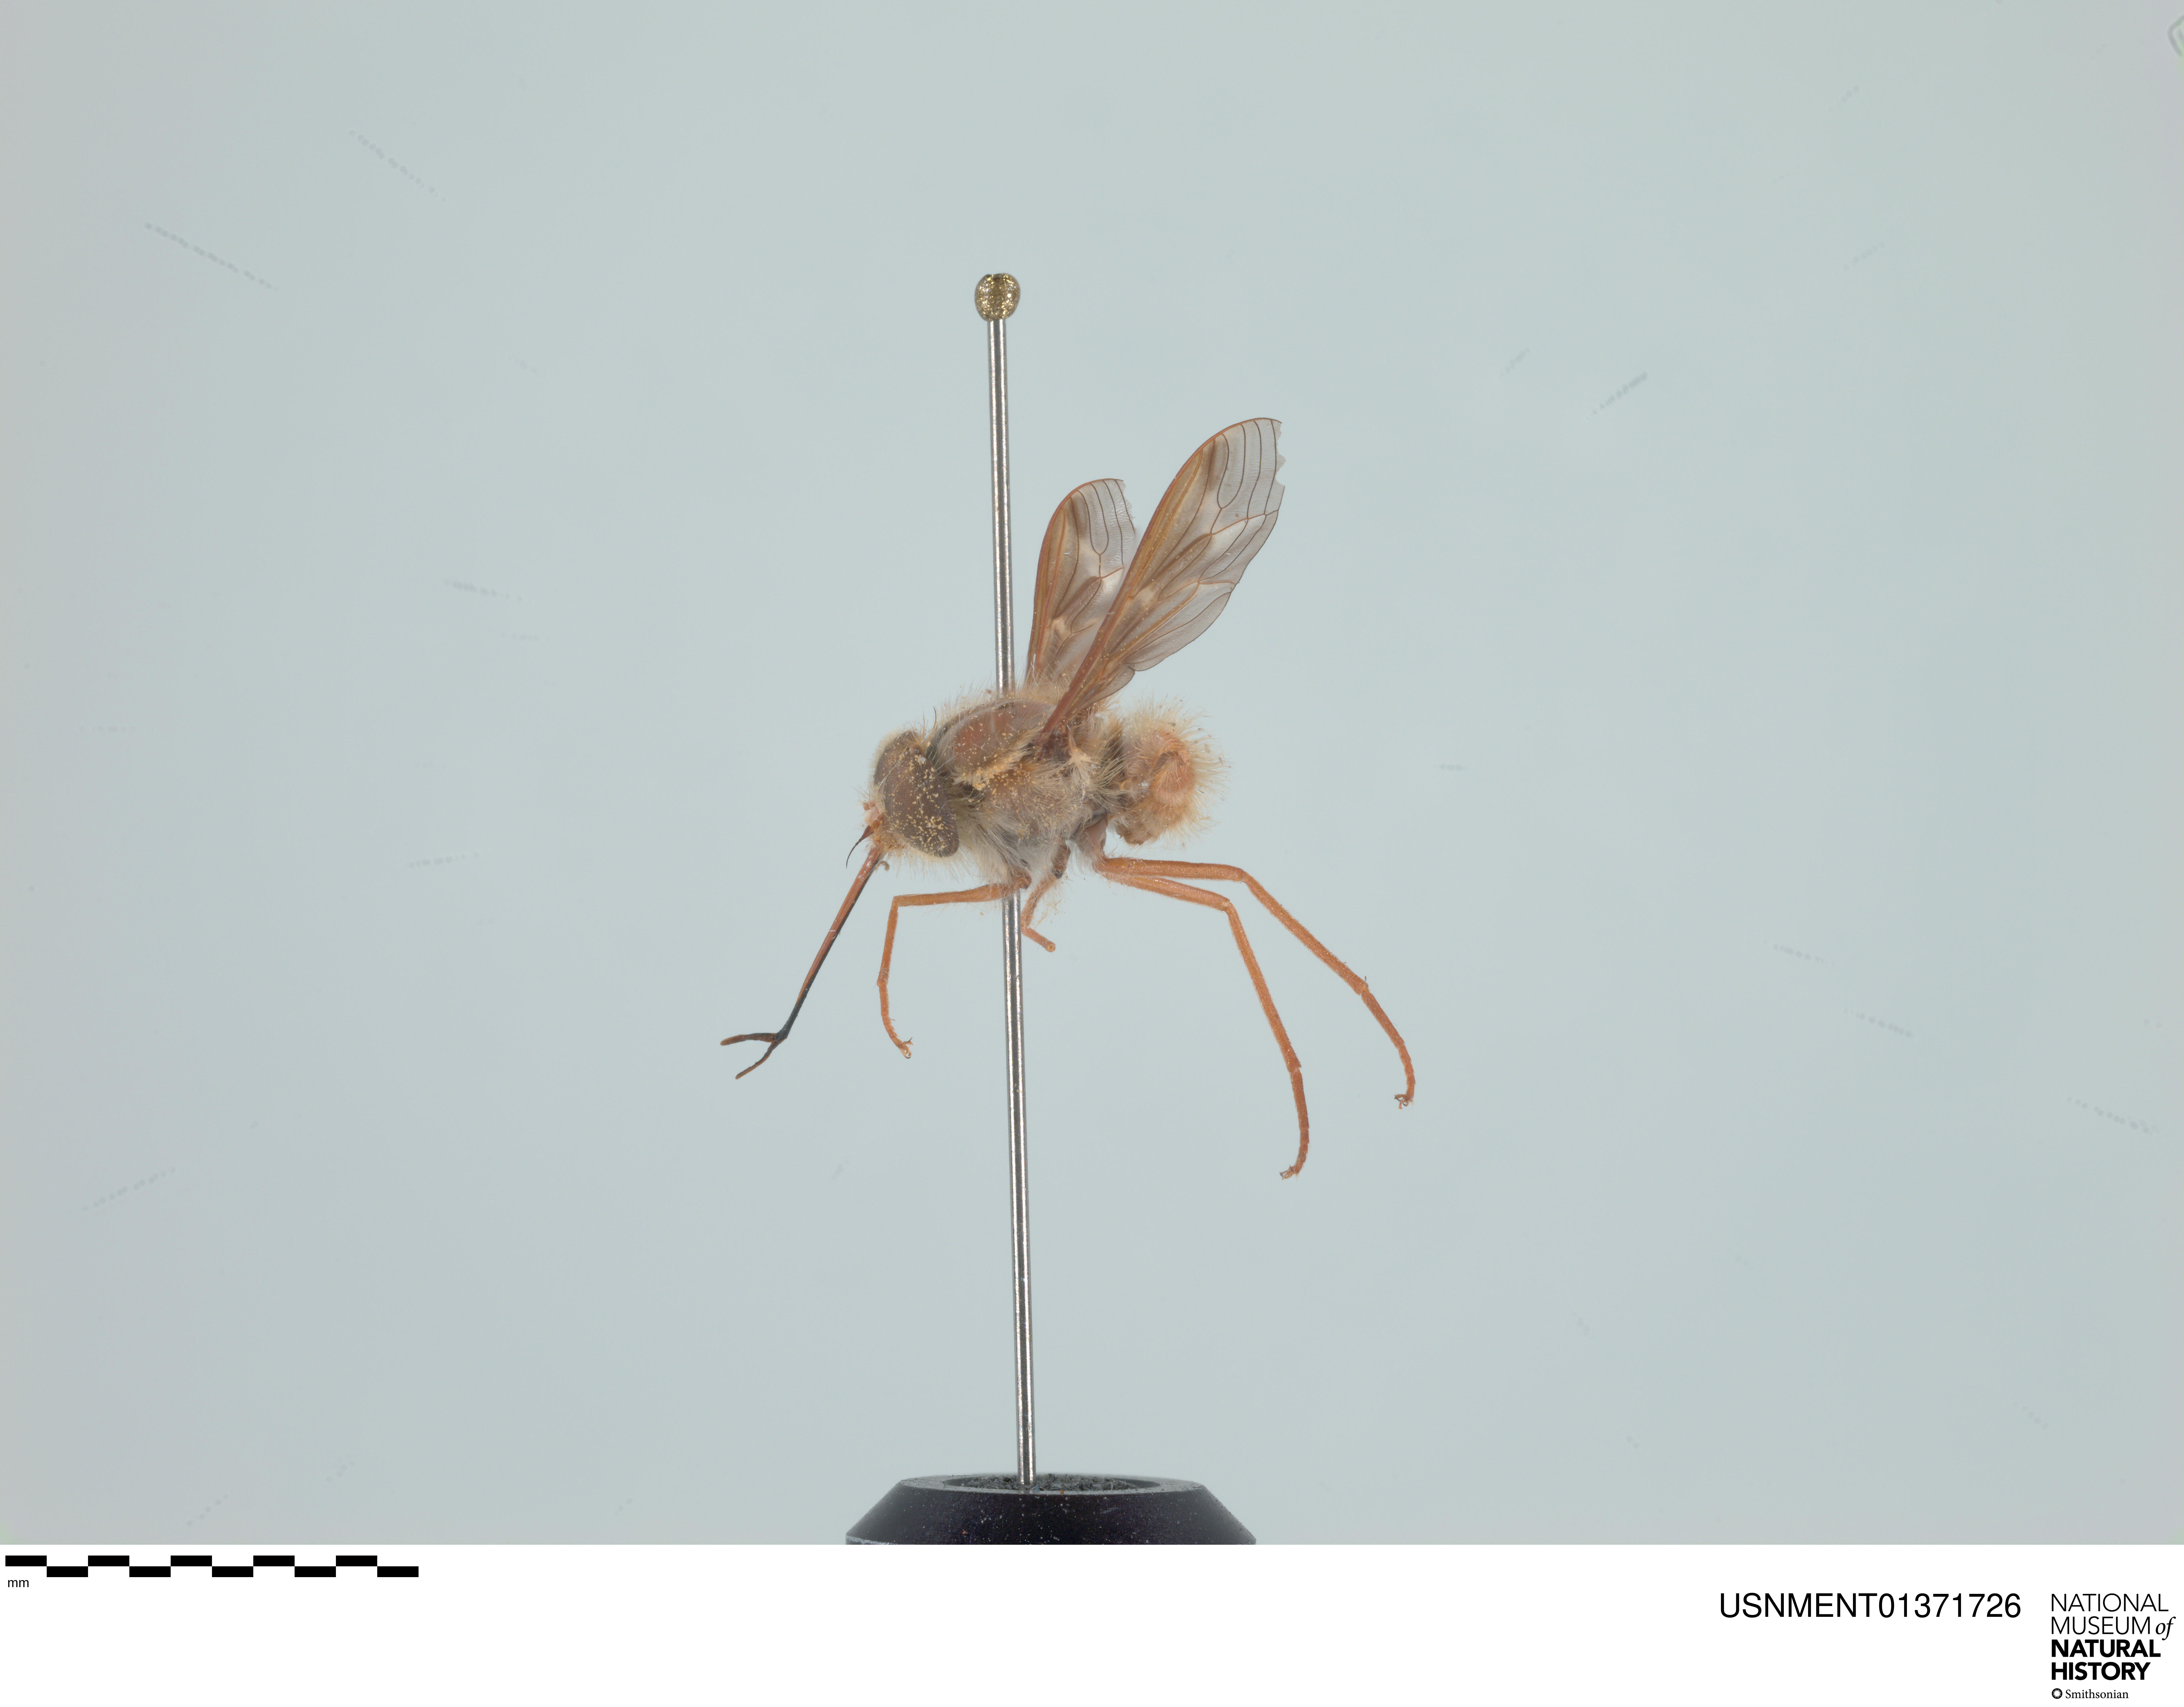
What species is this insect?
Hirmoneura nubipennis (also Trichophthalma nubipennis)
